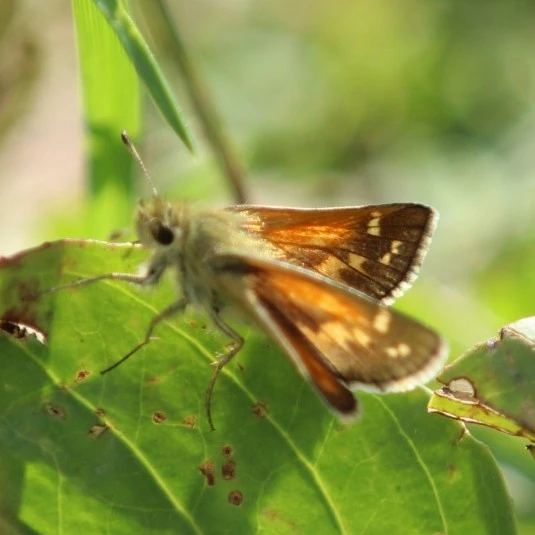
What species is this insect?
Hesperia comma
